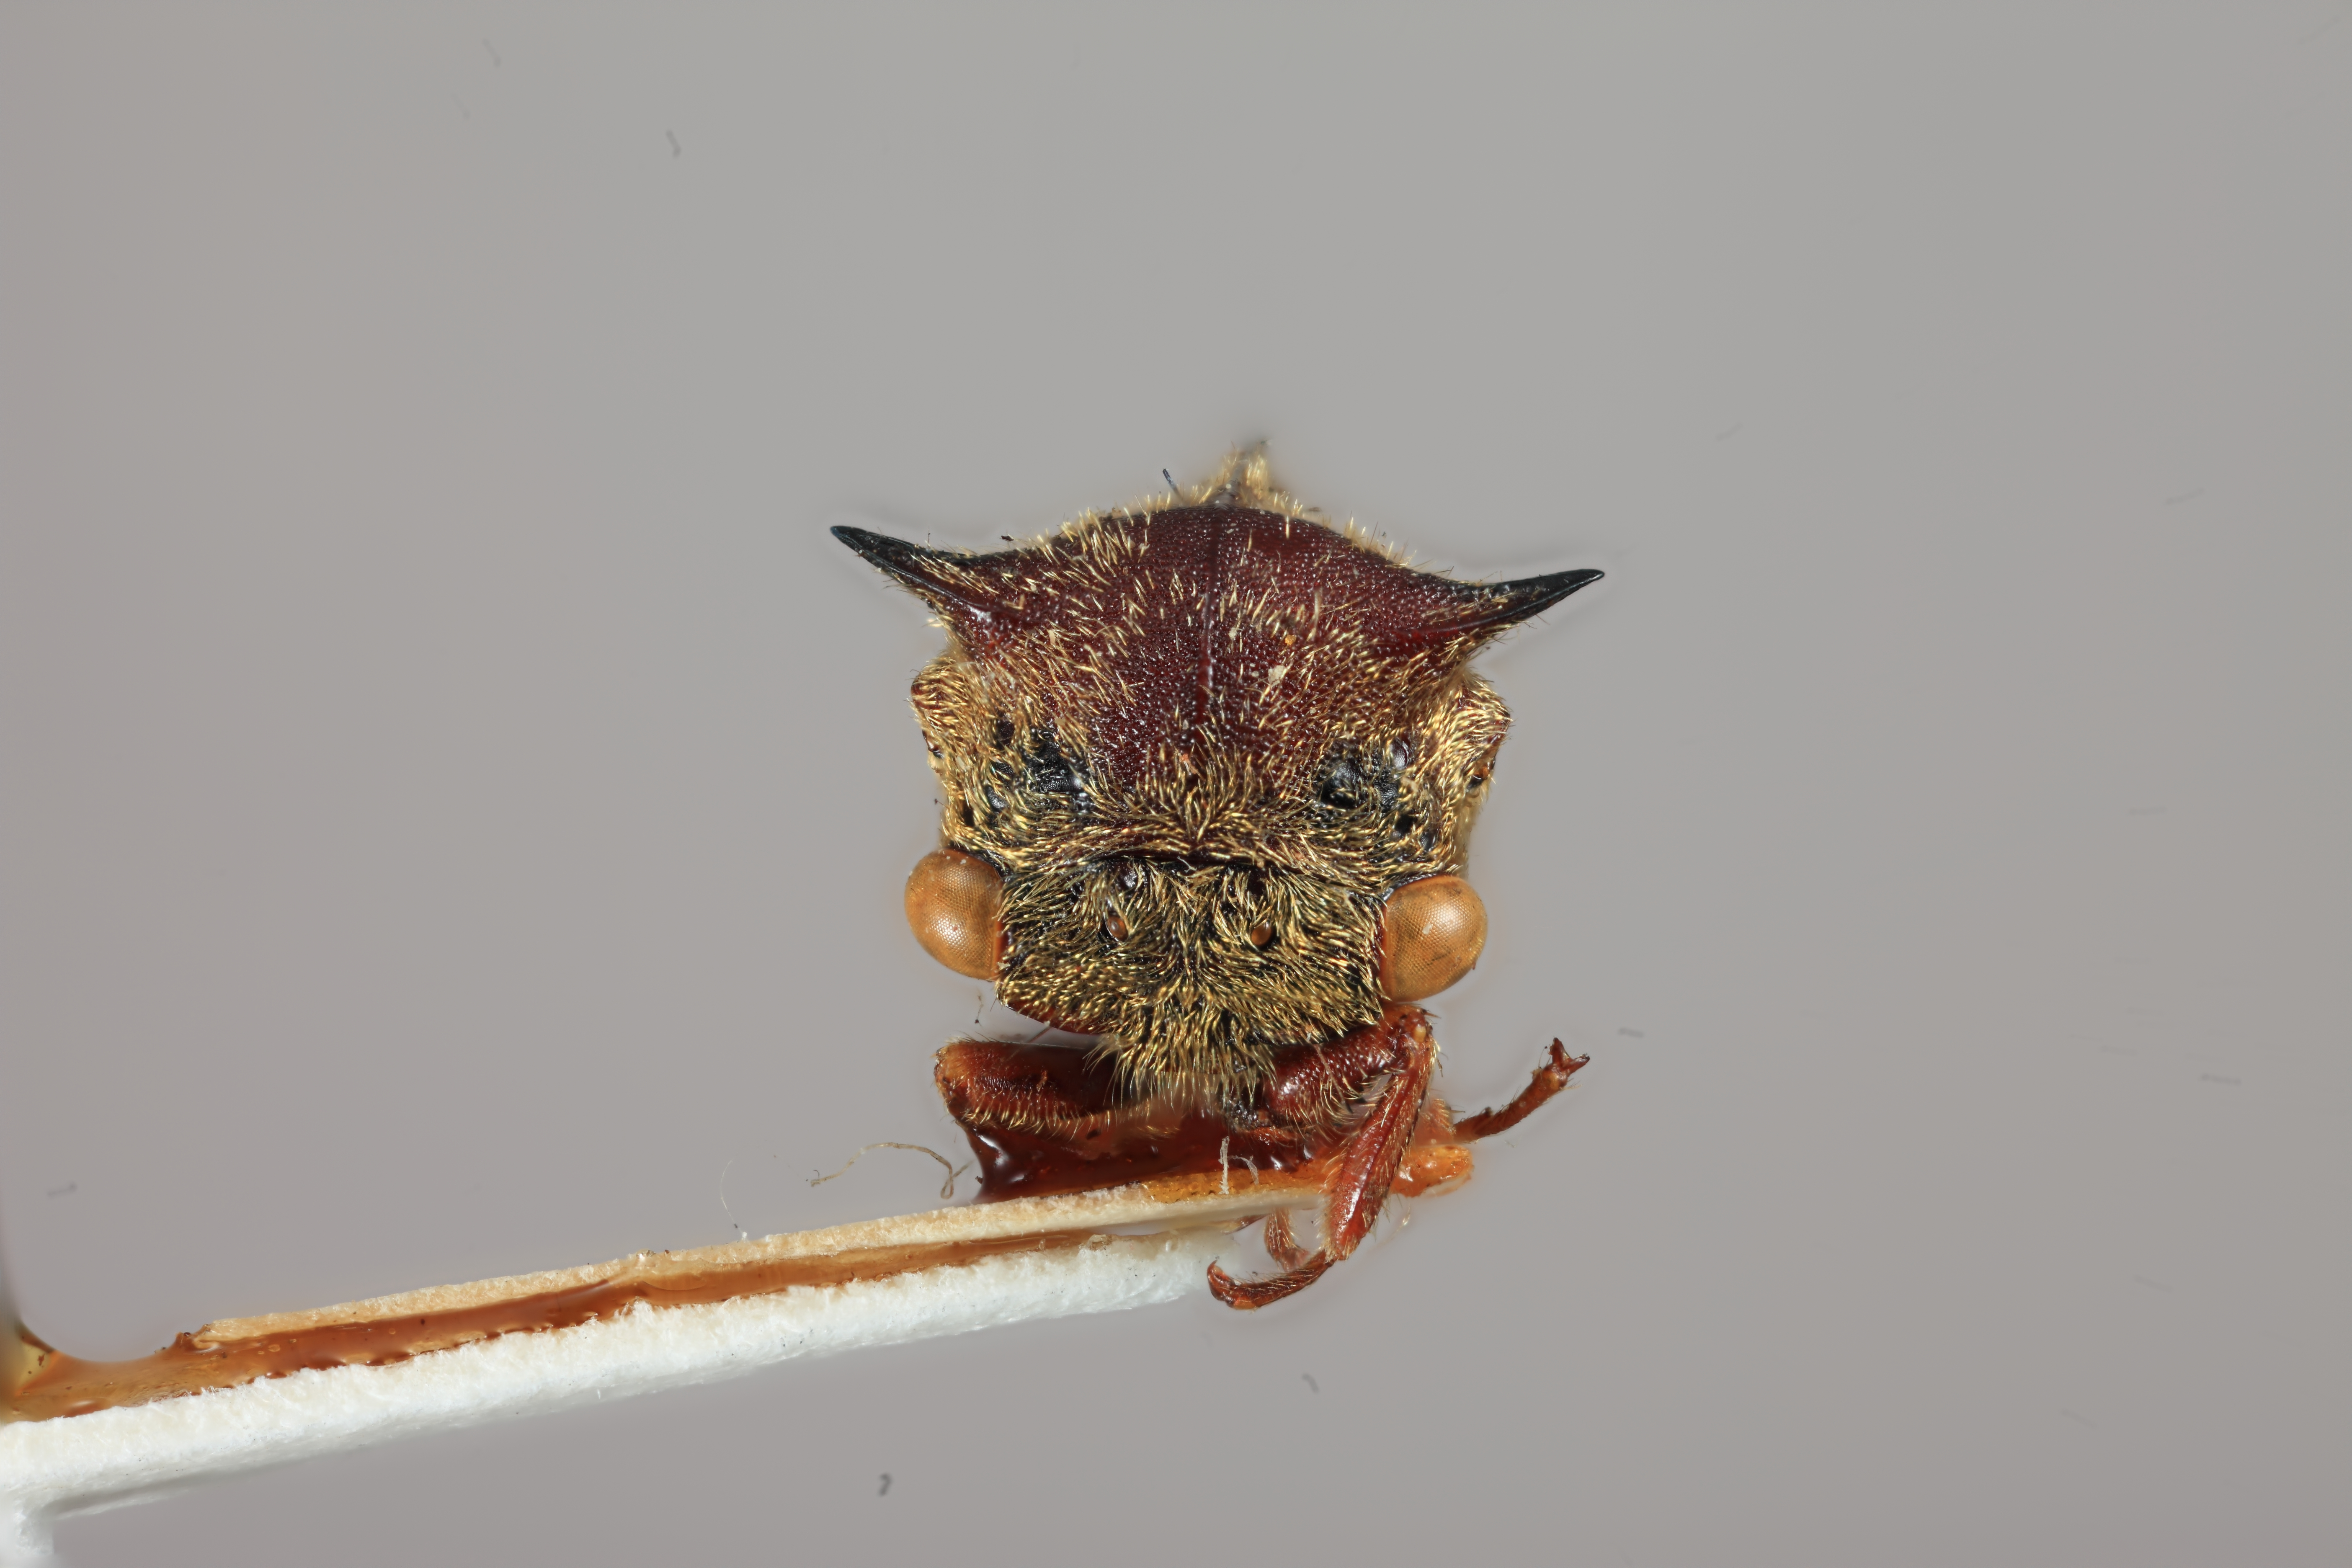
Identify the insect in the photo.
Tricentrus spinus
